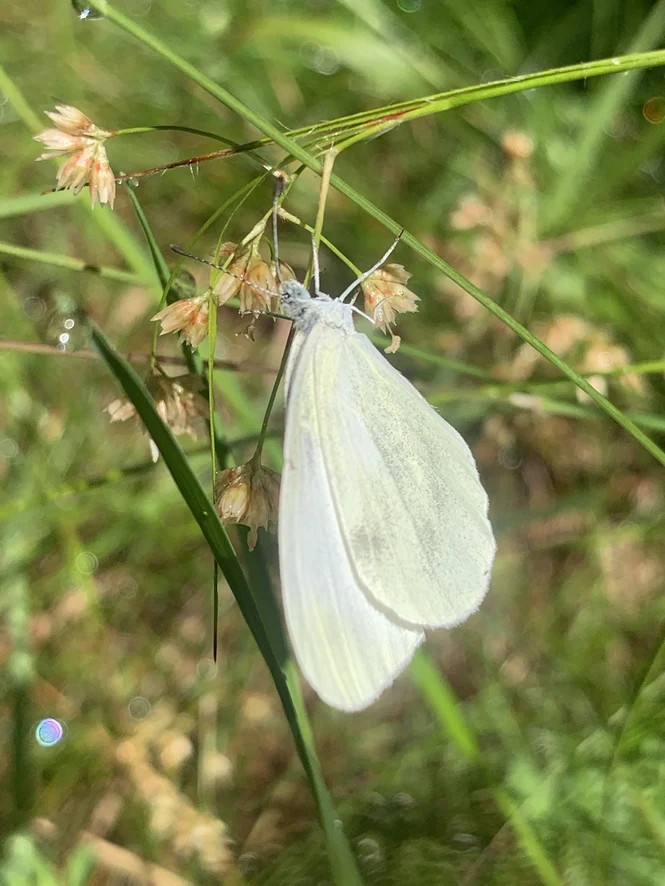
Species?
Leptidea sinapis/juvernica
